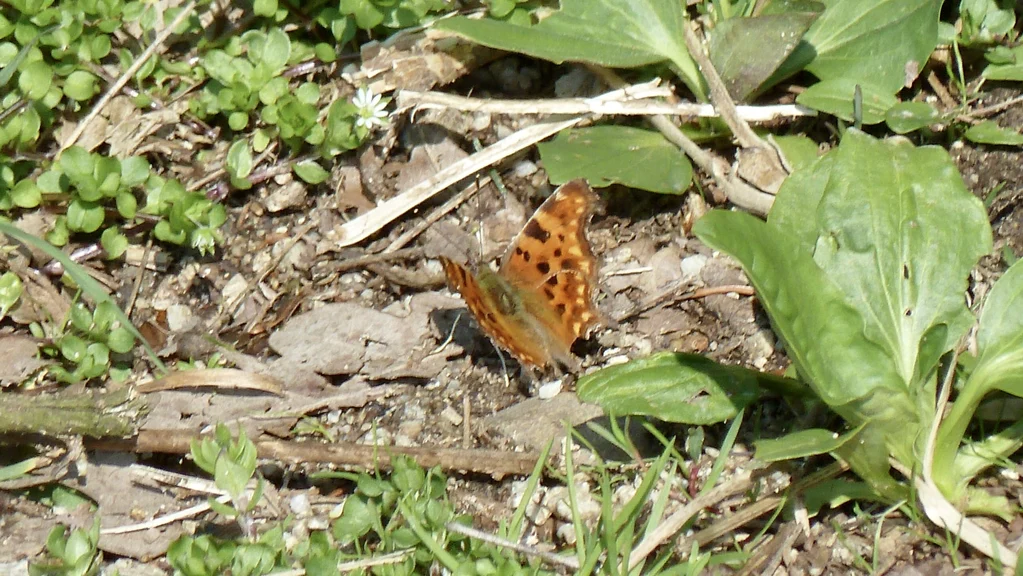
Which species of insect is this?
Polygonia c-album
